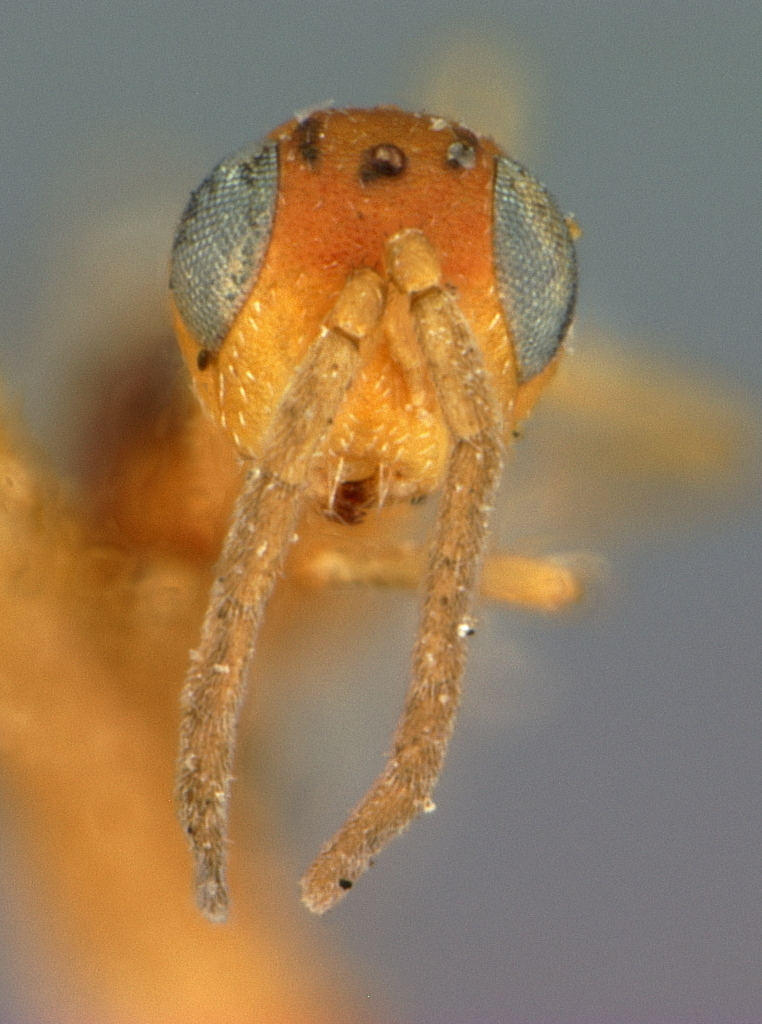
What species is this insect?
Meromyzobia flava
